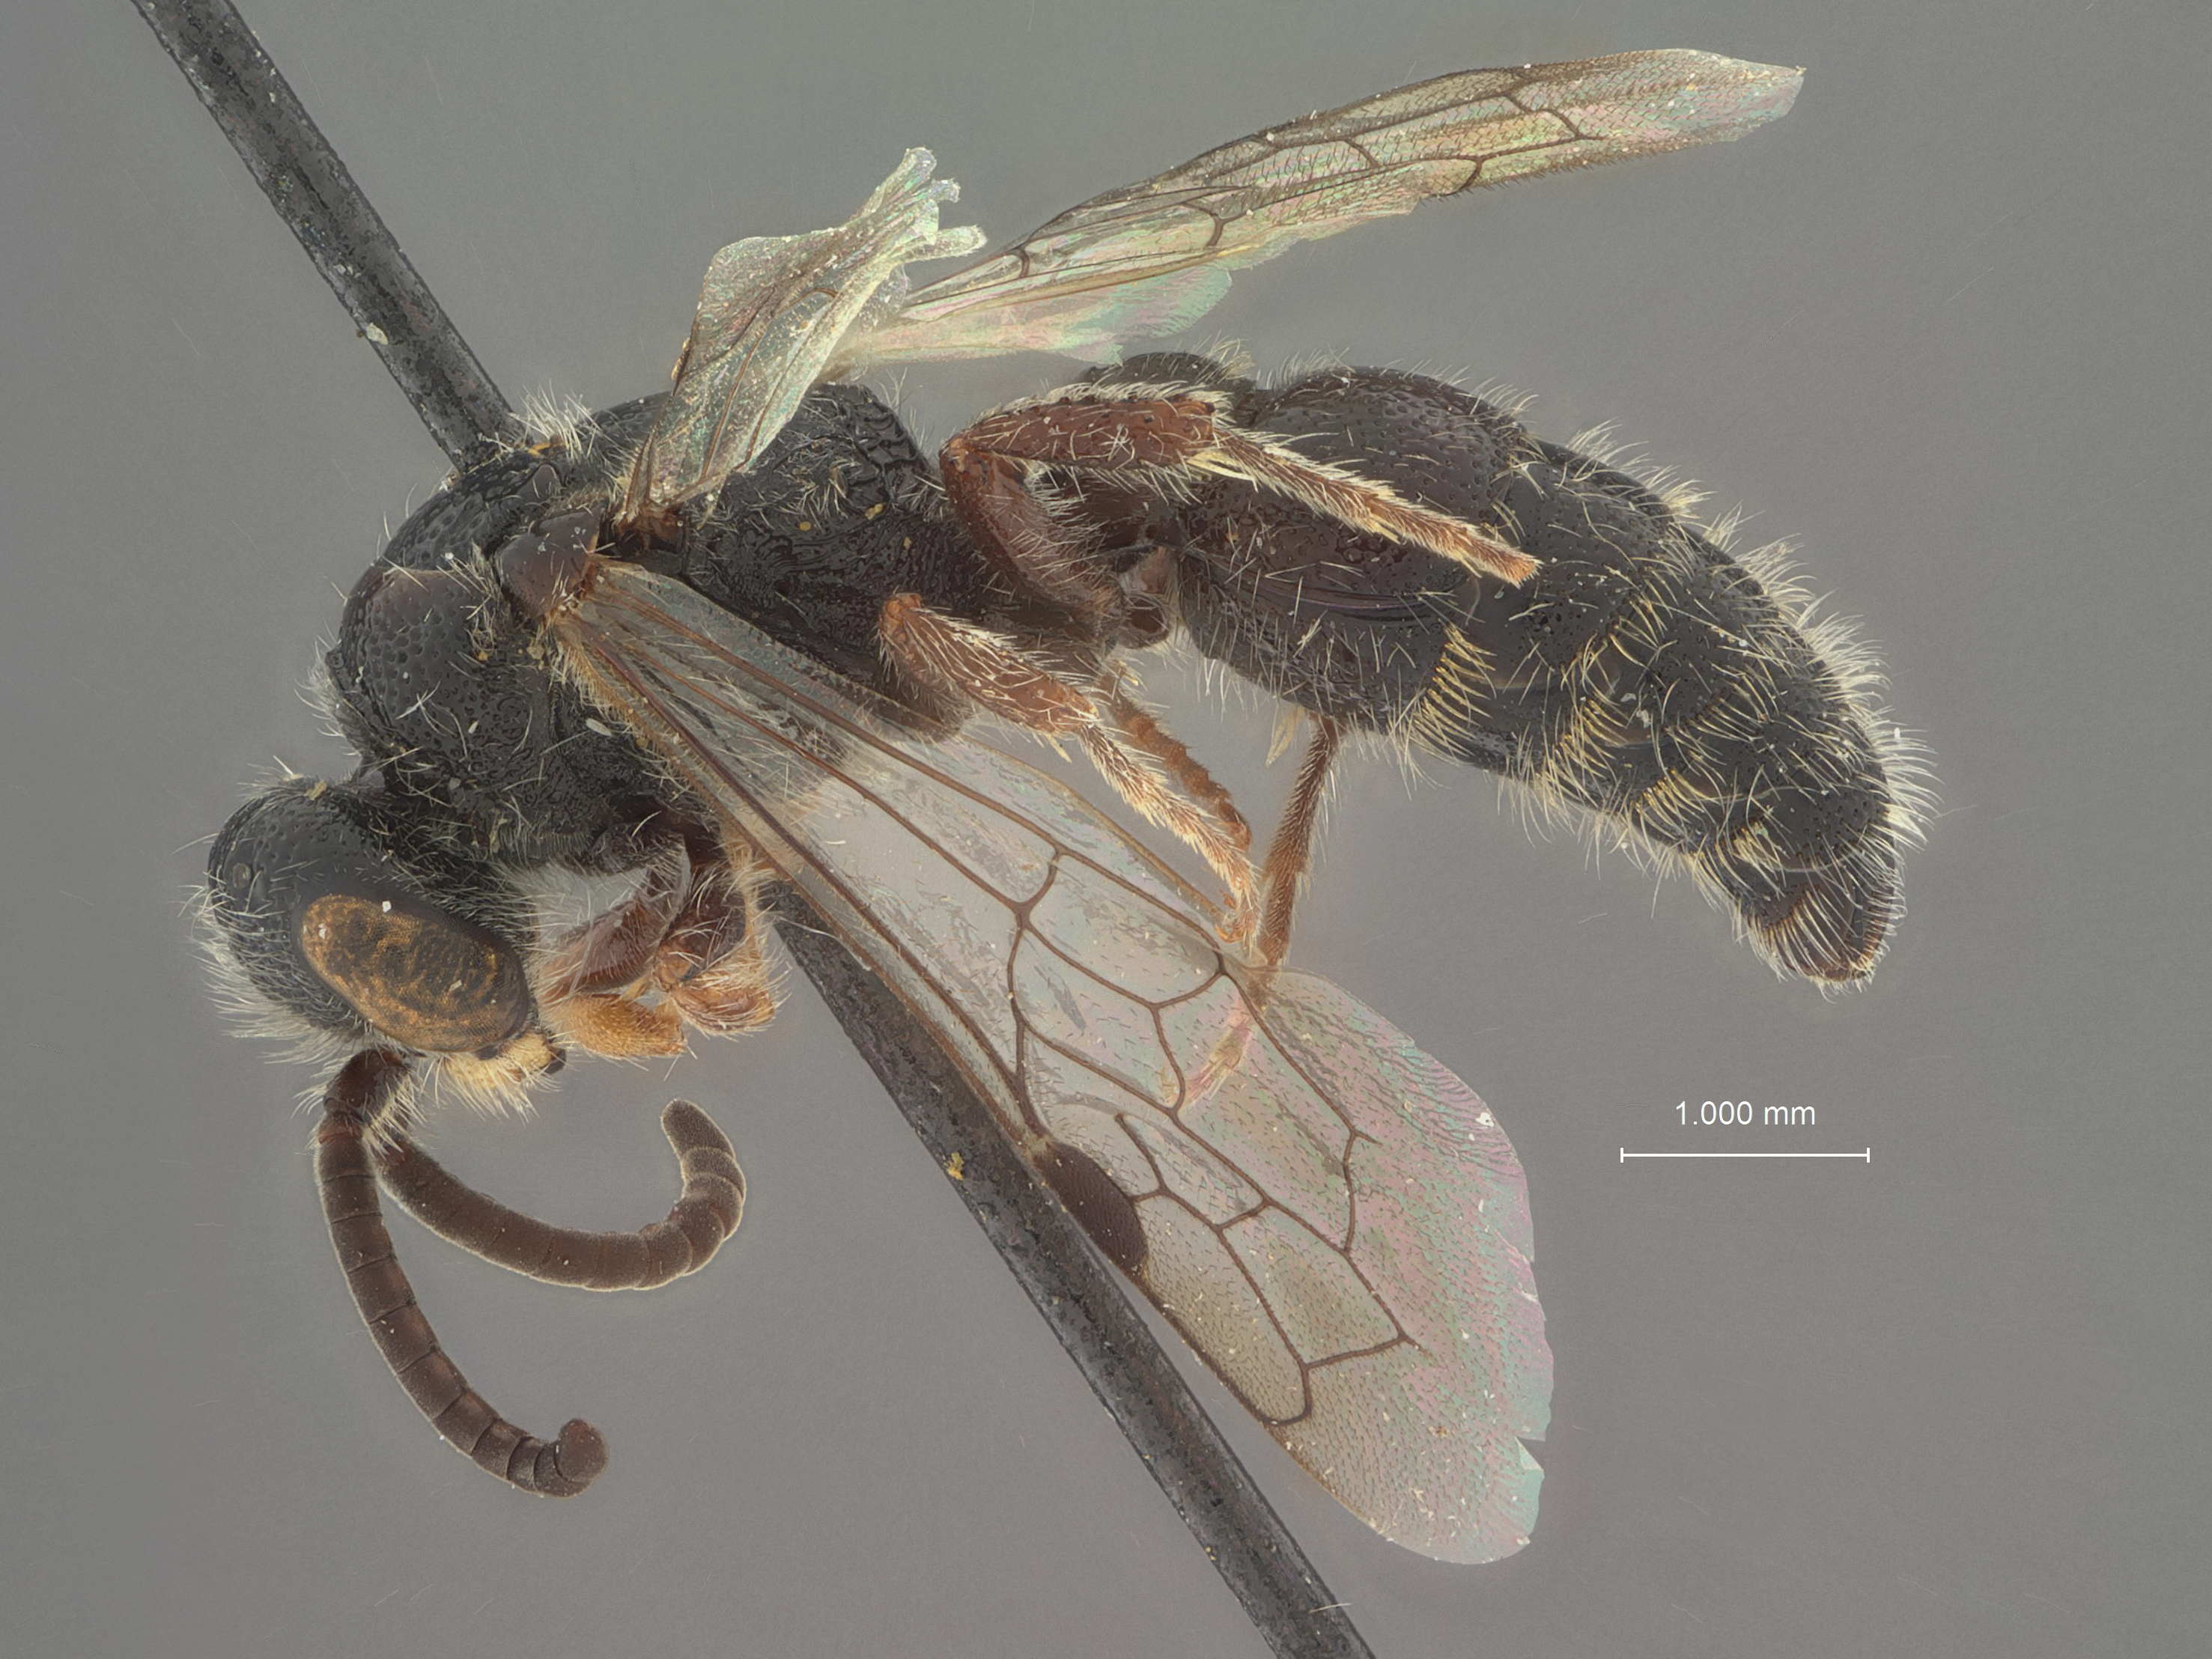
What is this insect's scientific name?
Paratiphia belfragei
